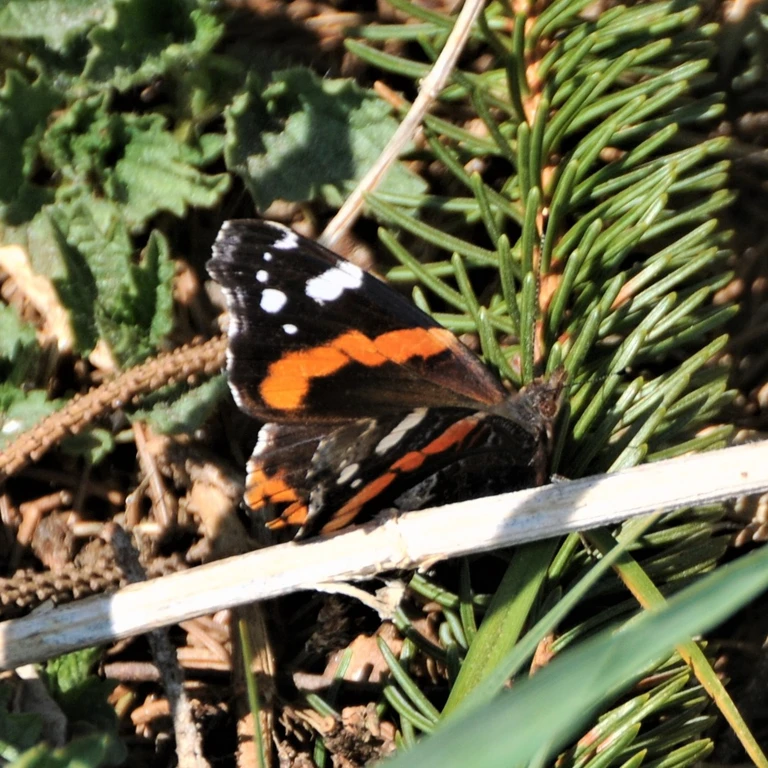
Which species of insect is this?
Vanessa atalanta
